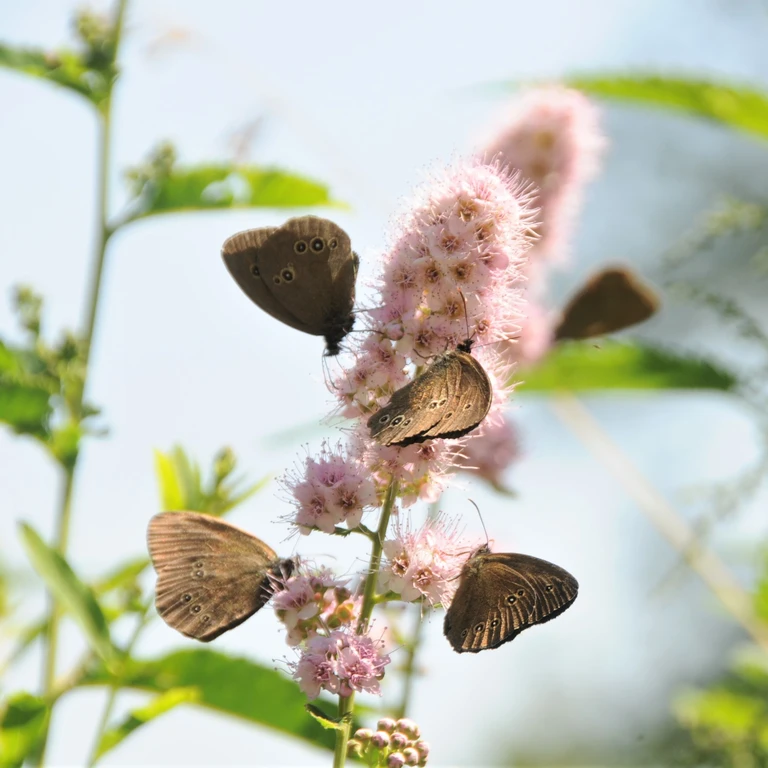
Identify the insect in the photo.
Aphantopus hyperantus
